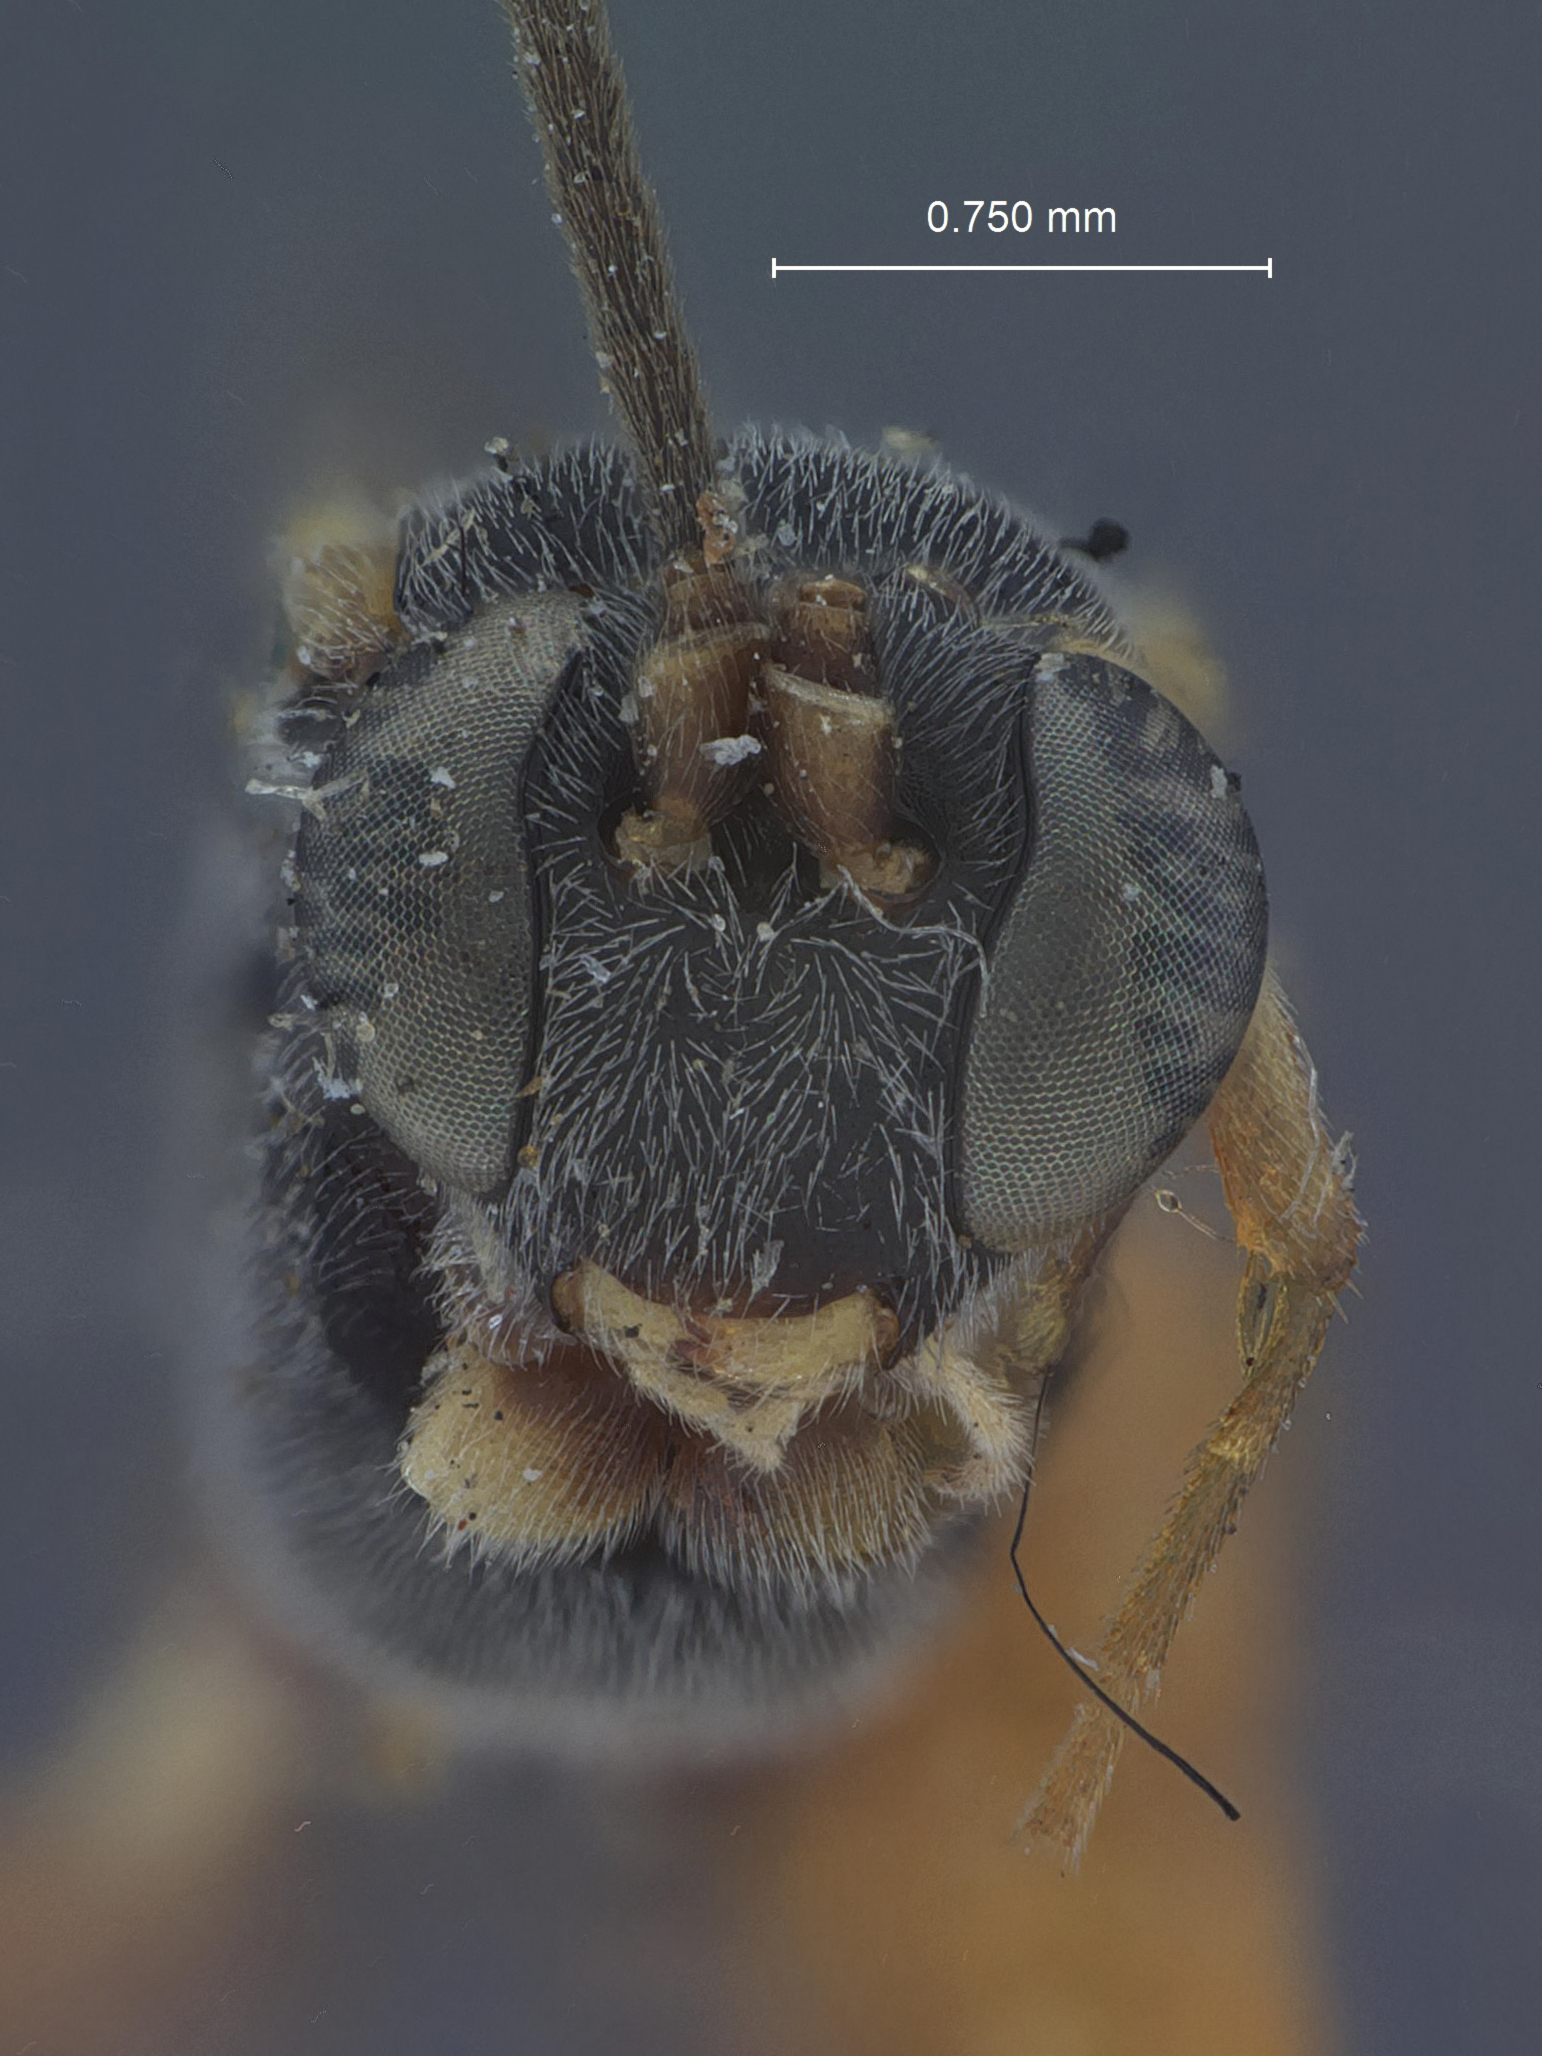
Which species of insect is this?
Limnerium parorgyiae
